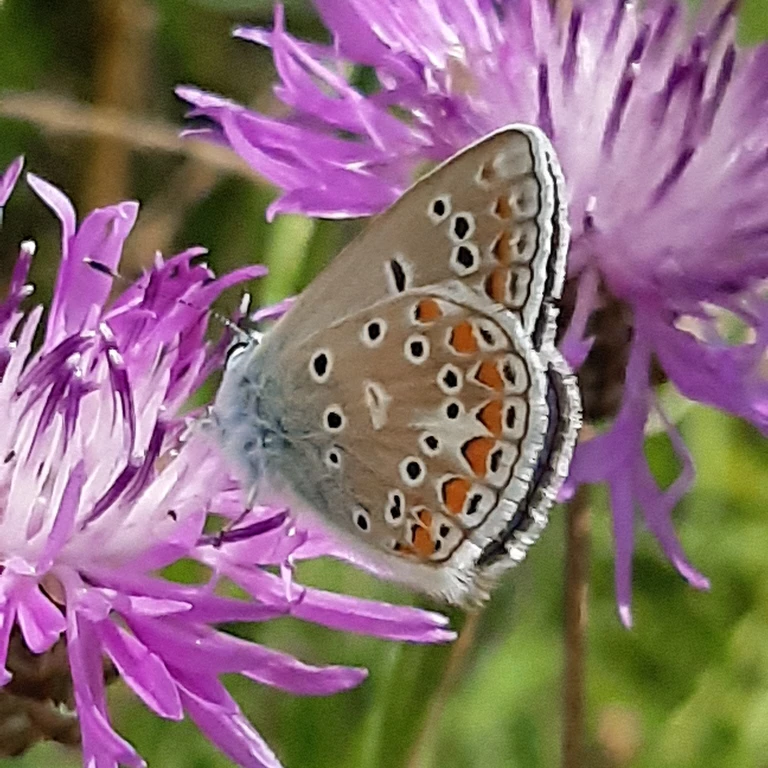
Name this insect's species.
Polyommatus thersites
